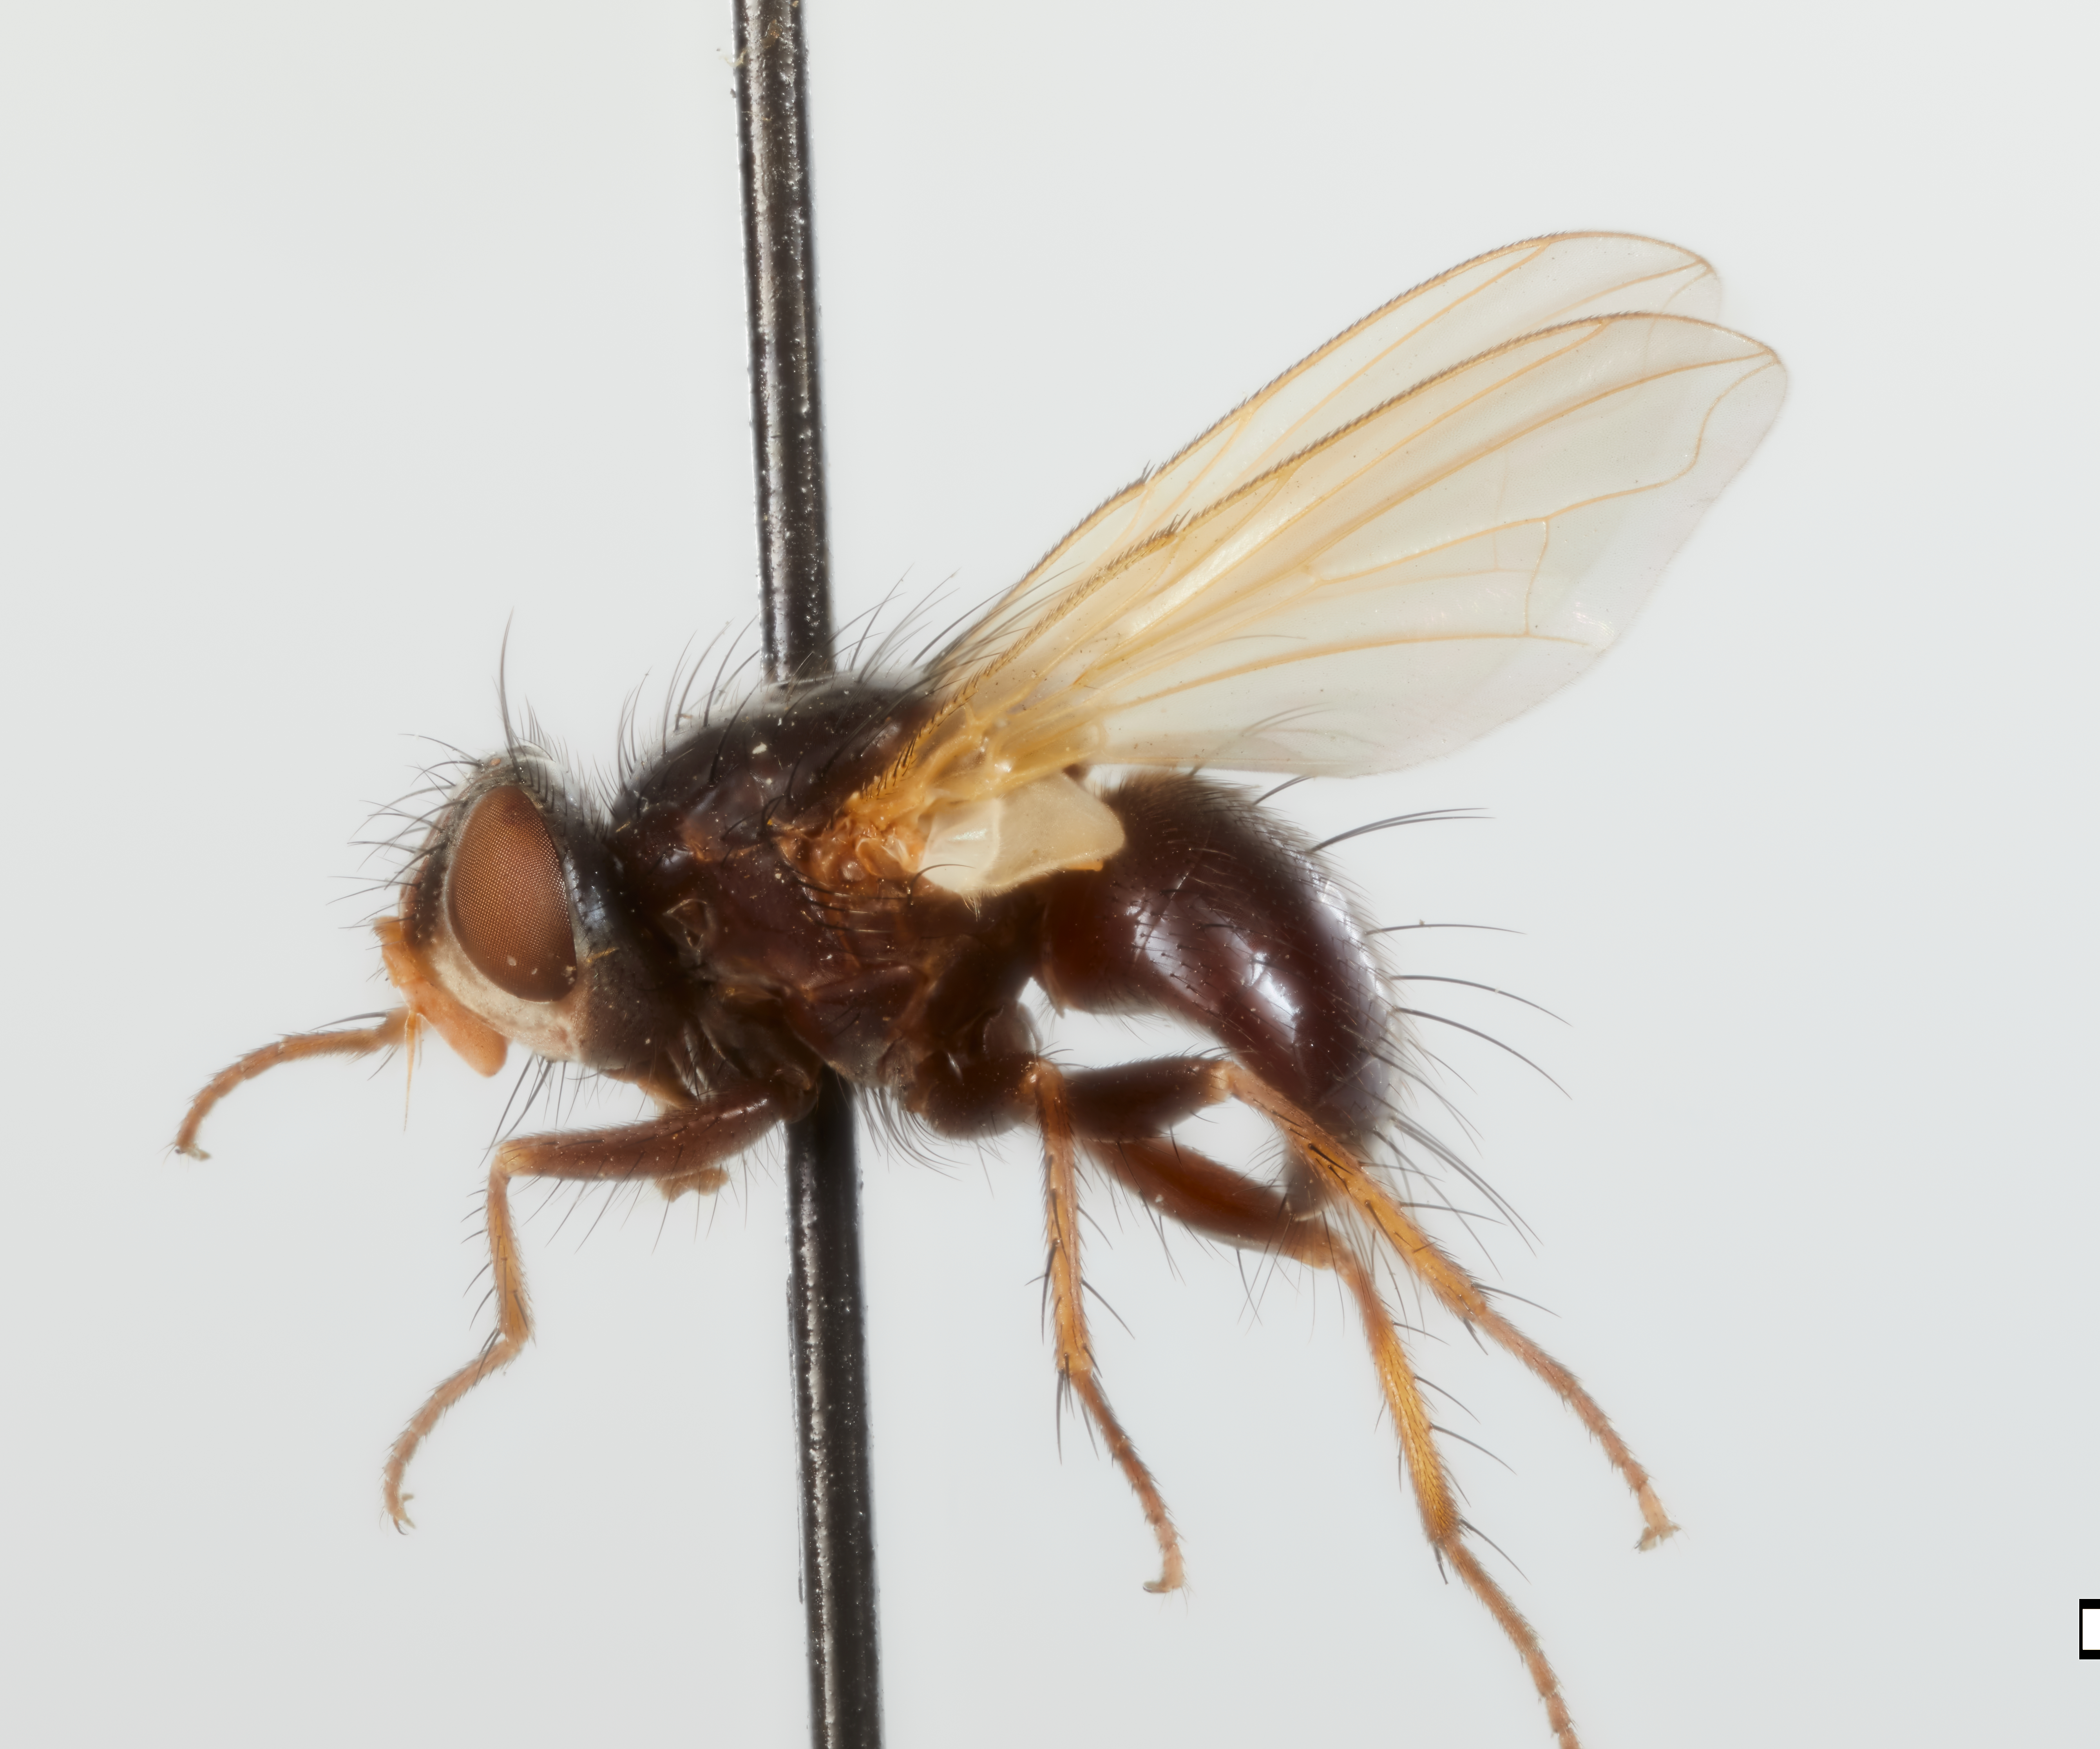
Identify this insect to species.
Xanthocera atra
